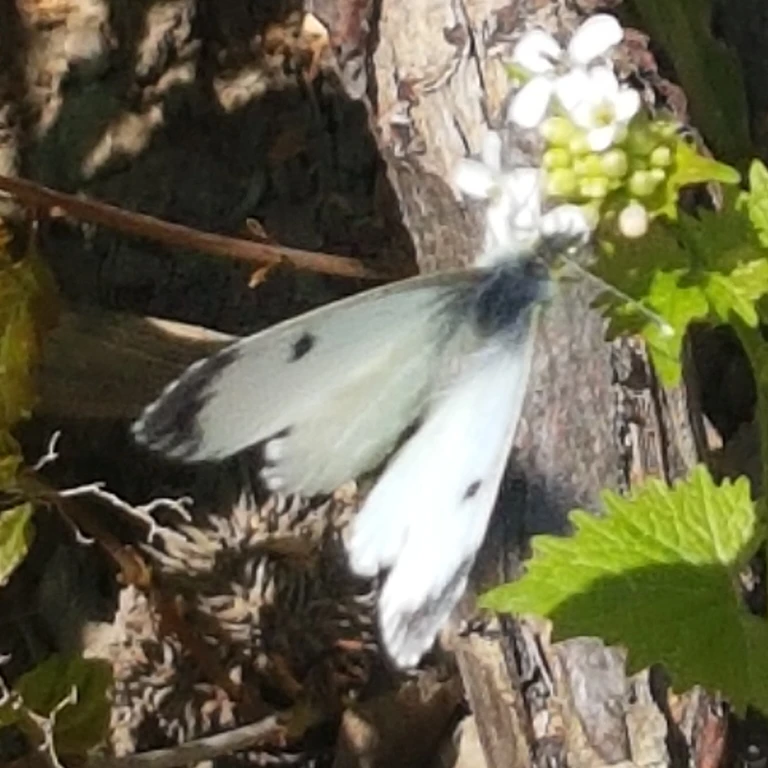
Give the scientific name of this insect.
Anthocharis cardamines
